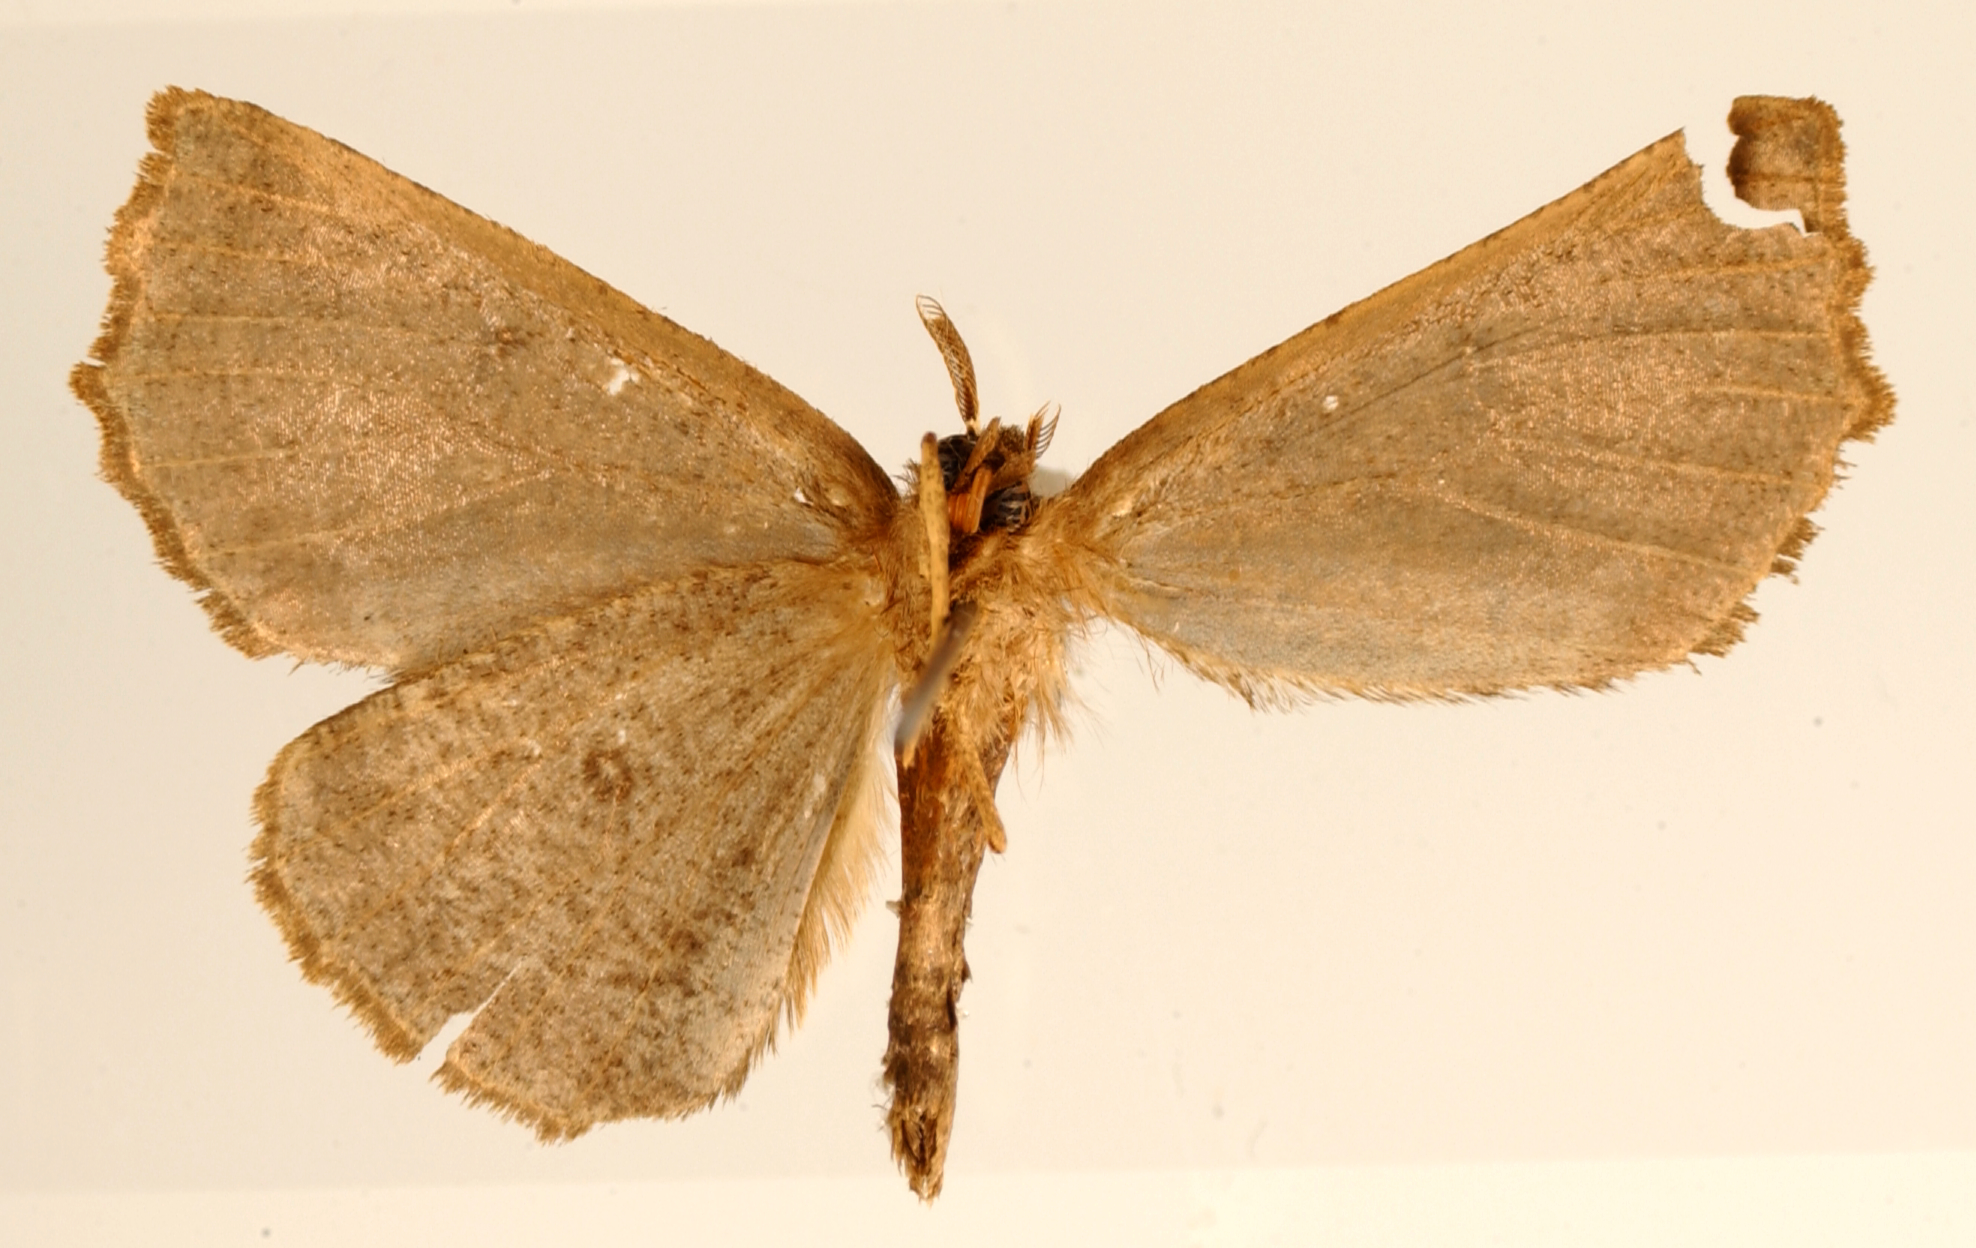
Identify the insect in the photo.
Callopsiodes thinballa
